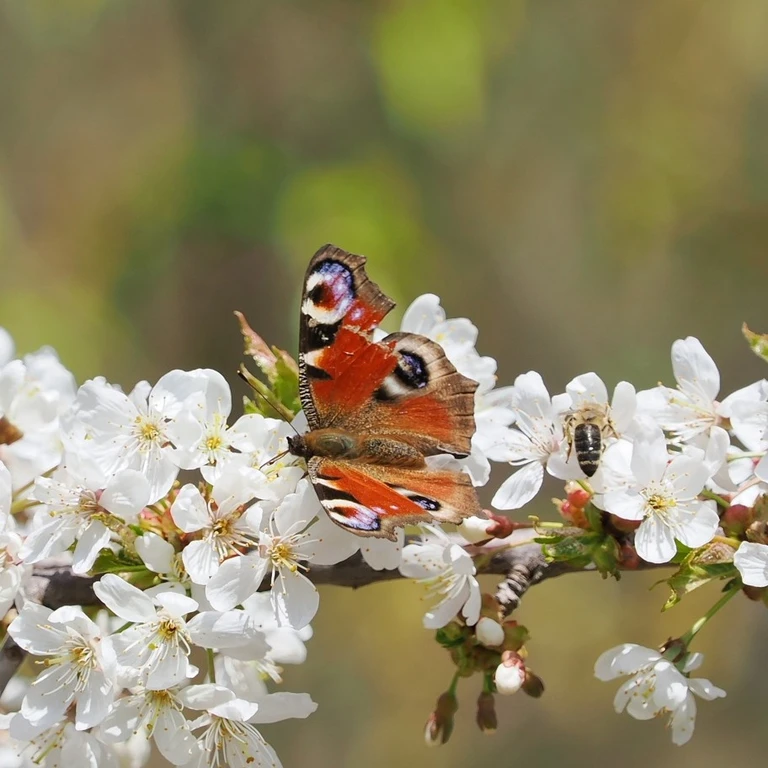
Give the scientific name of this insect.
Aglais io
